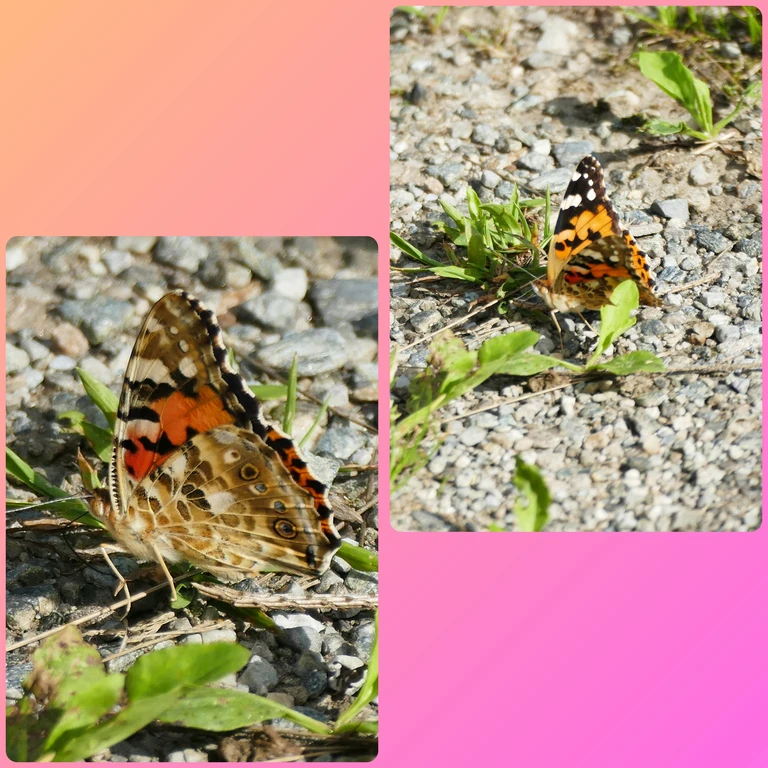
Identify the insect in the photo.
Vanessa cardui
